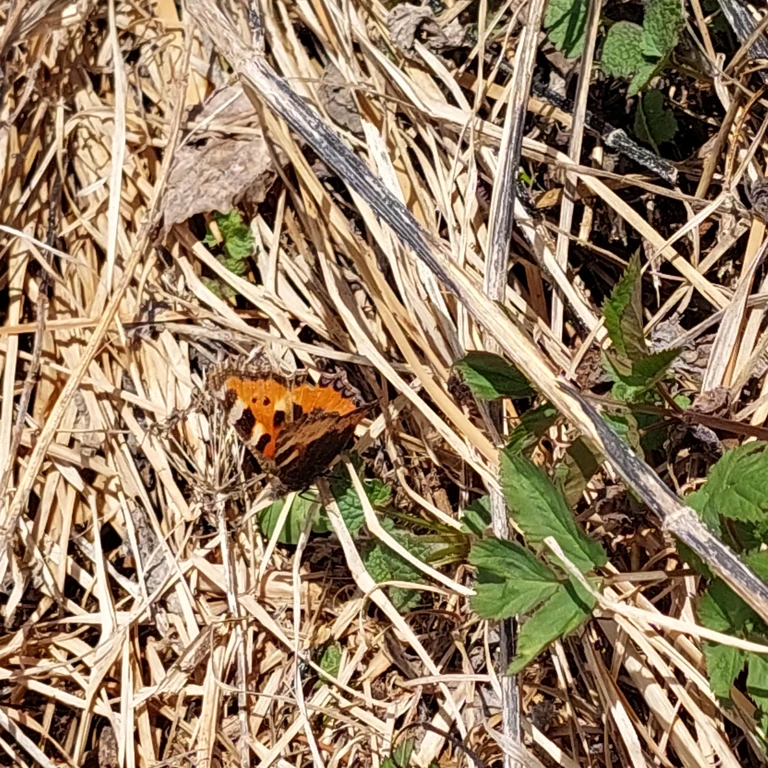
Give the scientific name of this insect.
Aglais urticae
